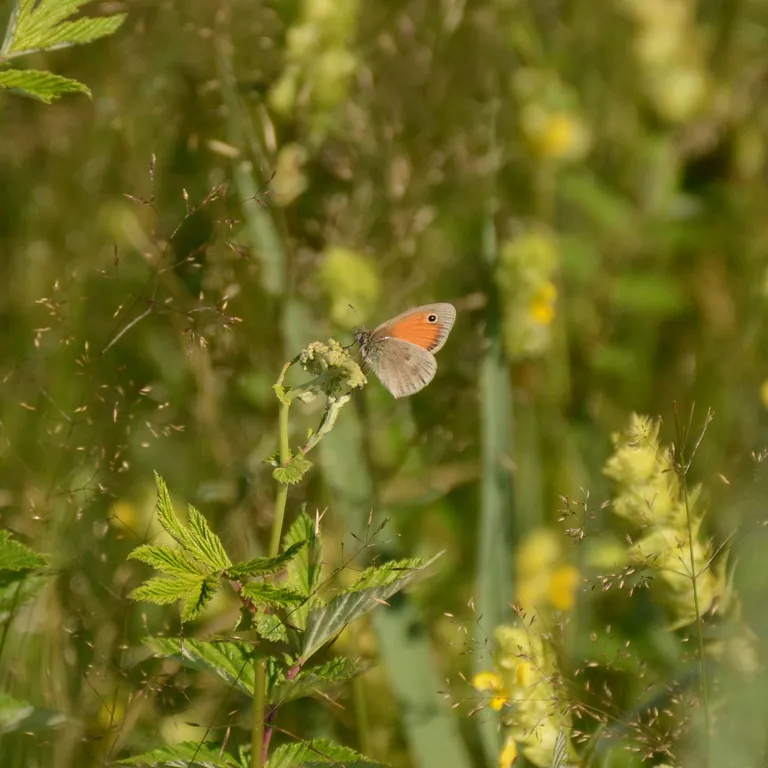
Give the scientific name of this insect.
Coenonympha pamphilus
